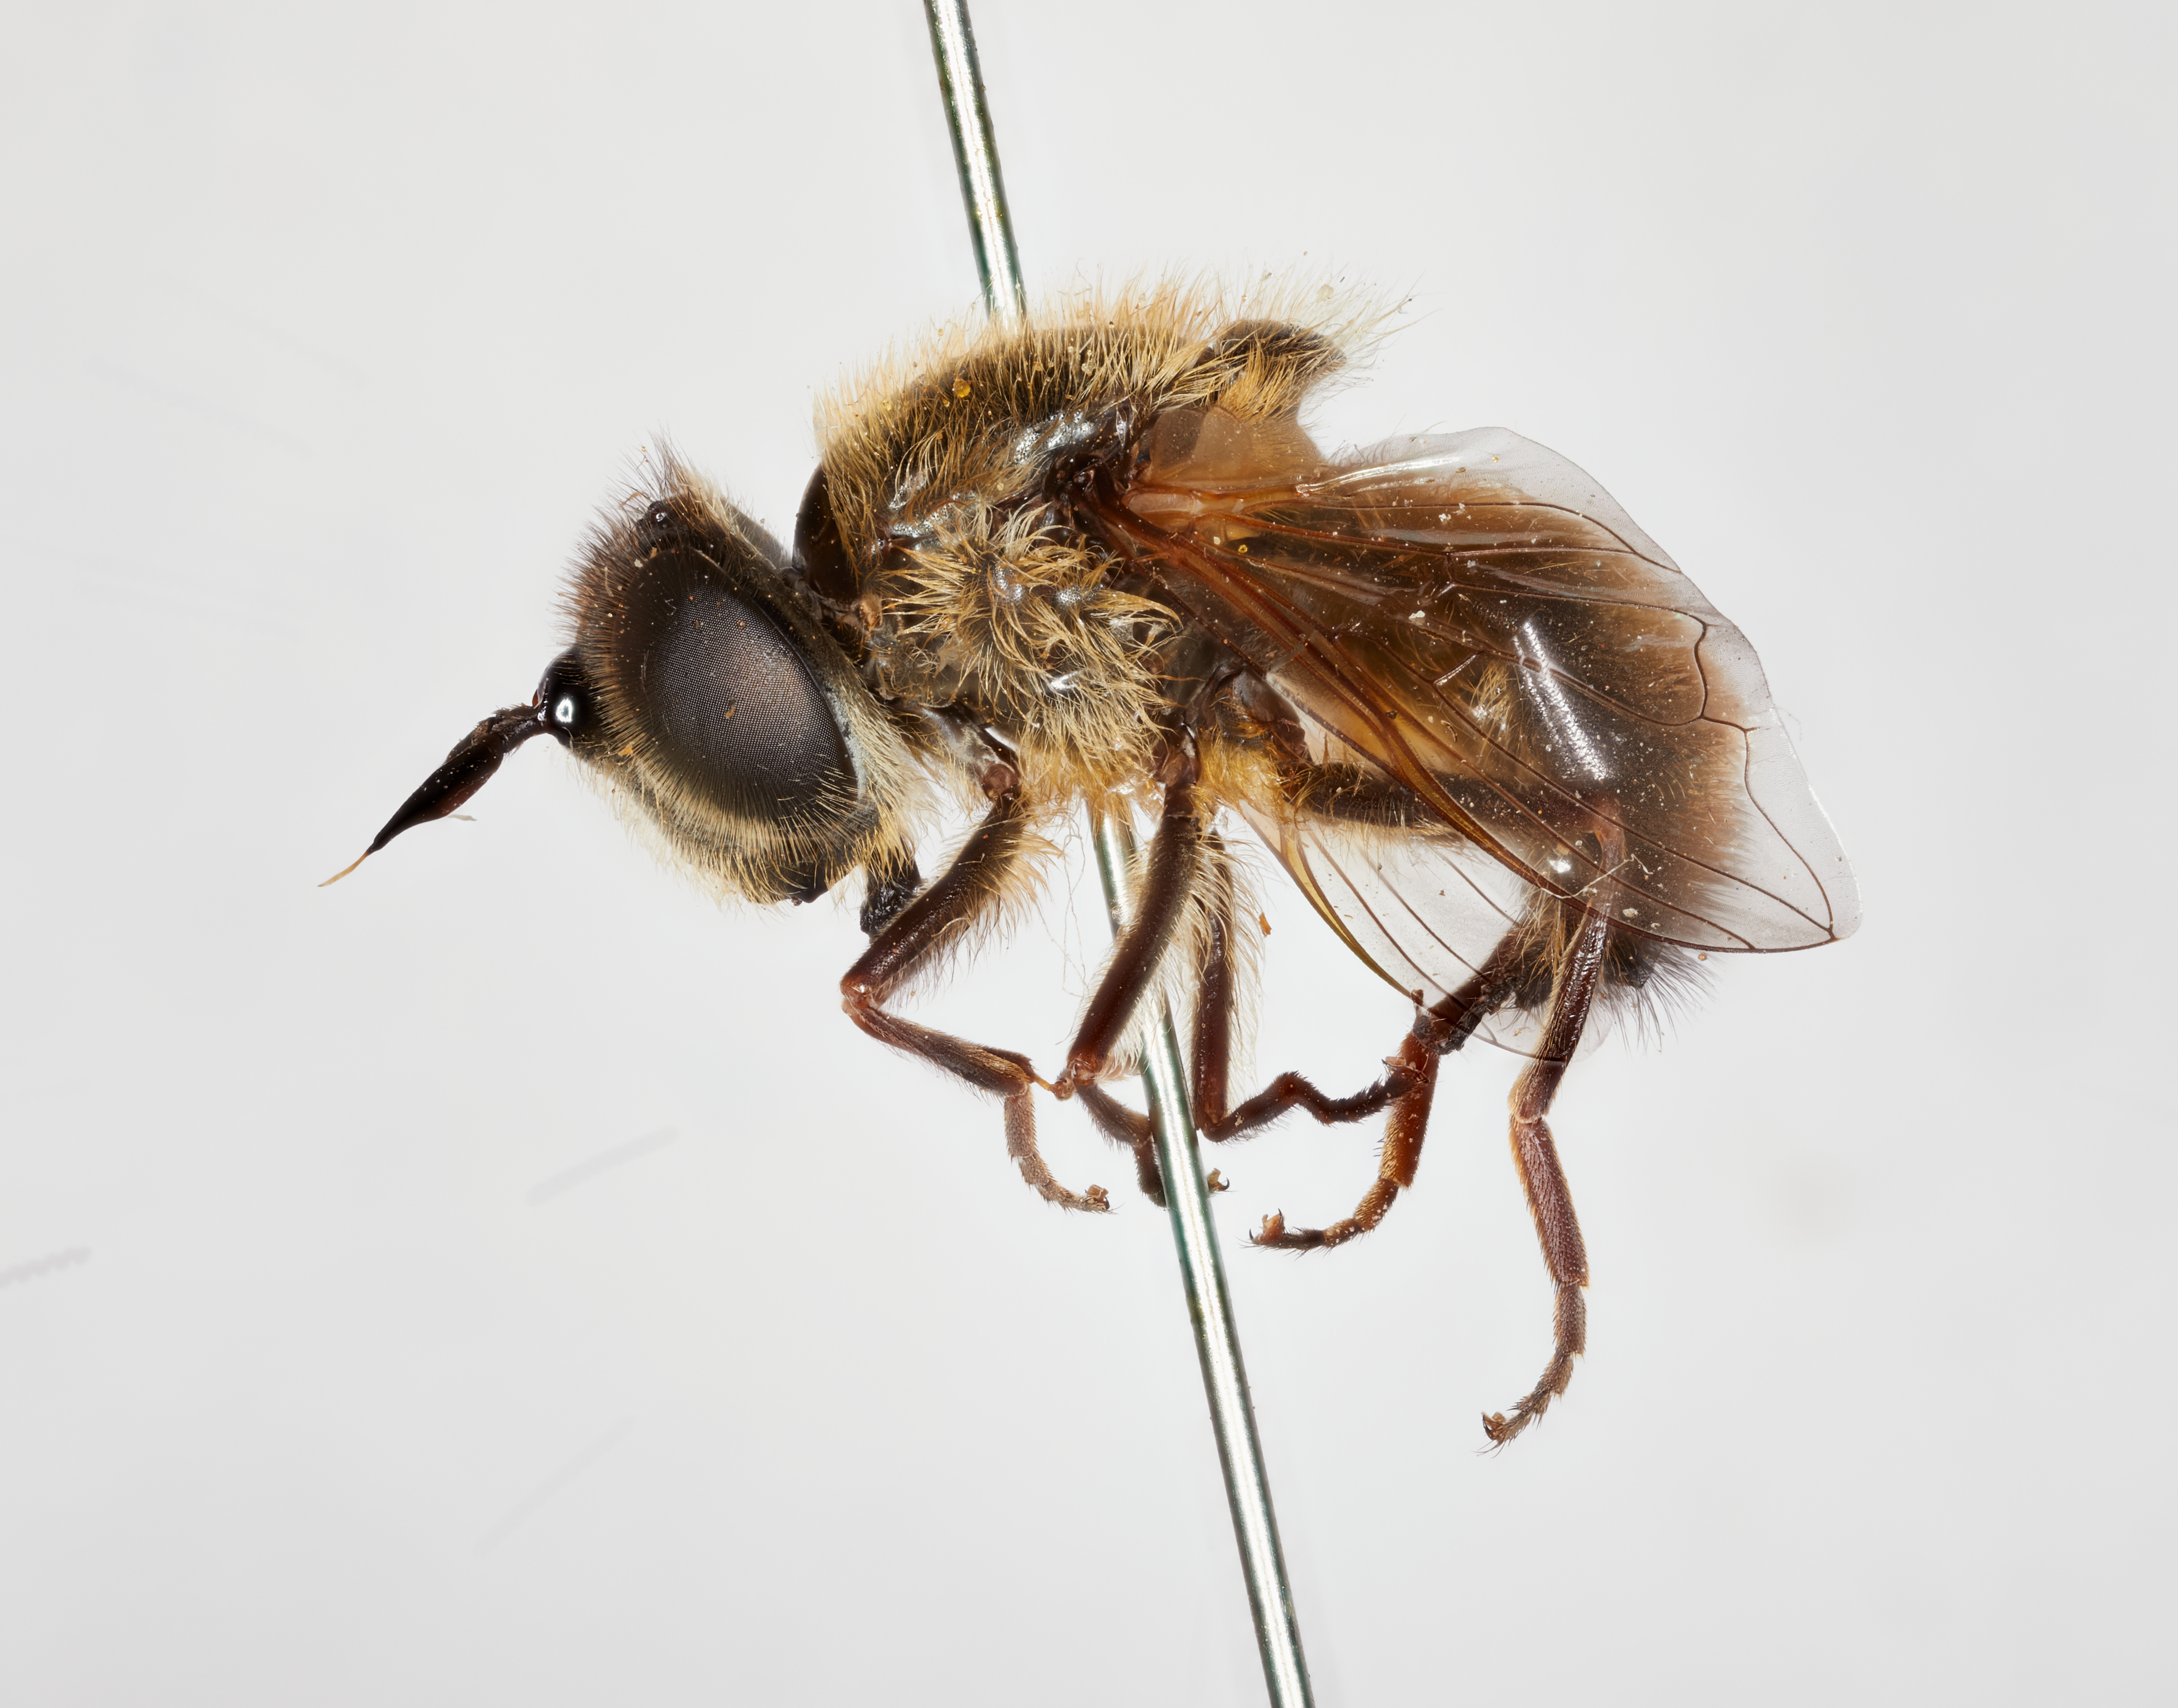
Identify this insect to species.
Callicera christiani
